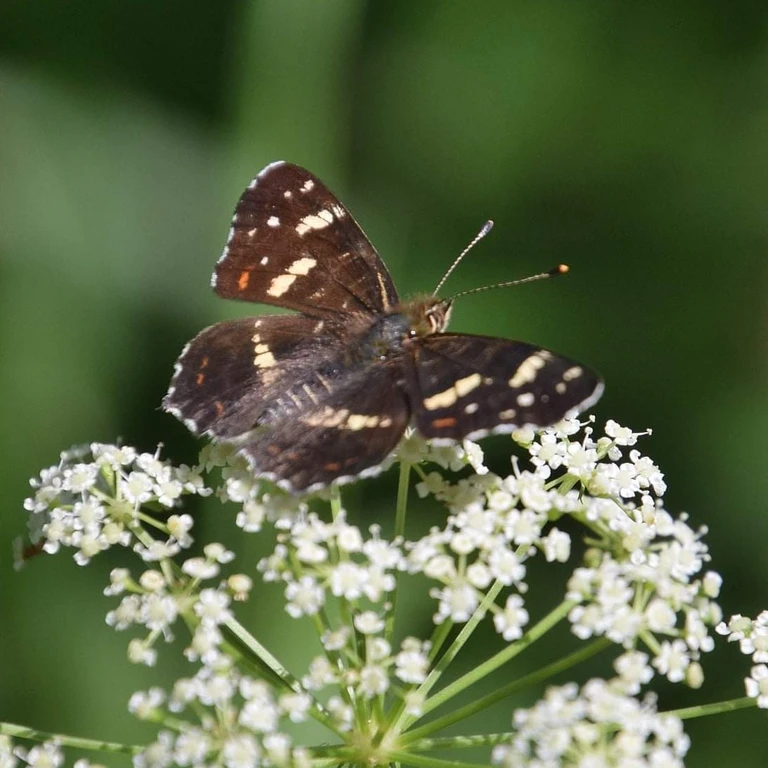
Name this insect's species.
Araschnia levana
